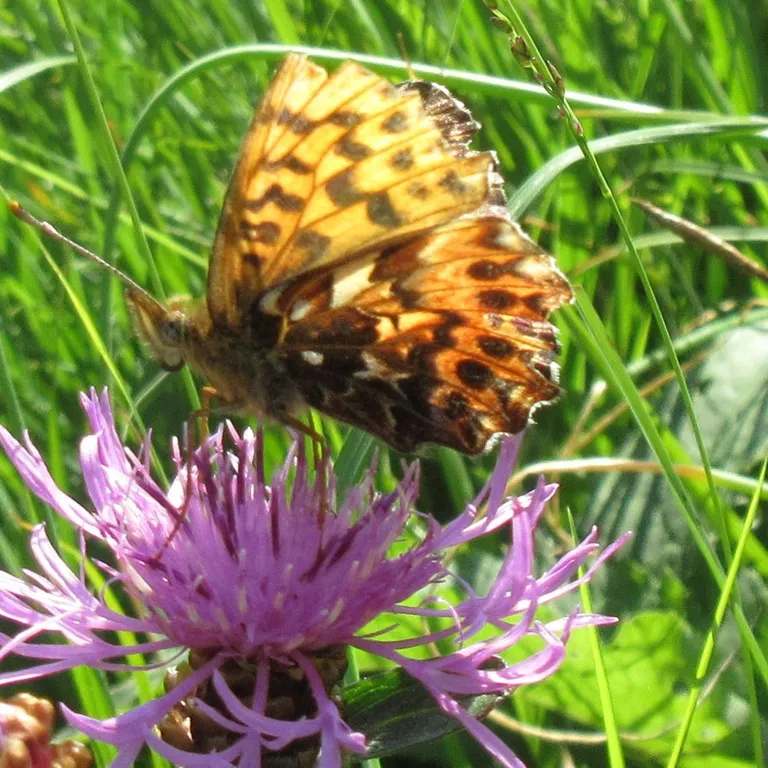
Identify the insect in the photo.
Boloria titania
